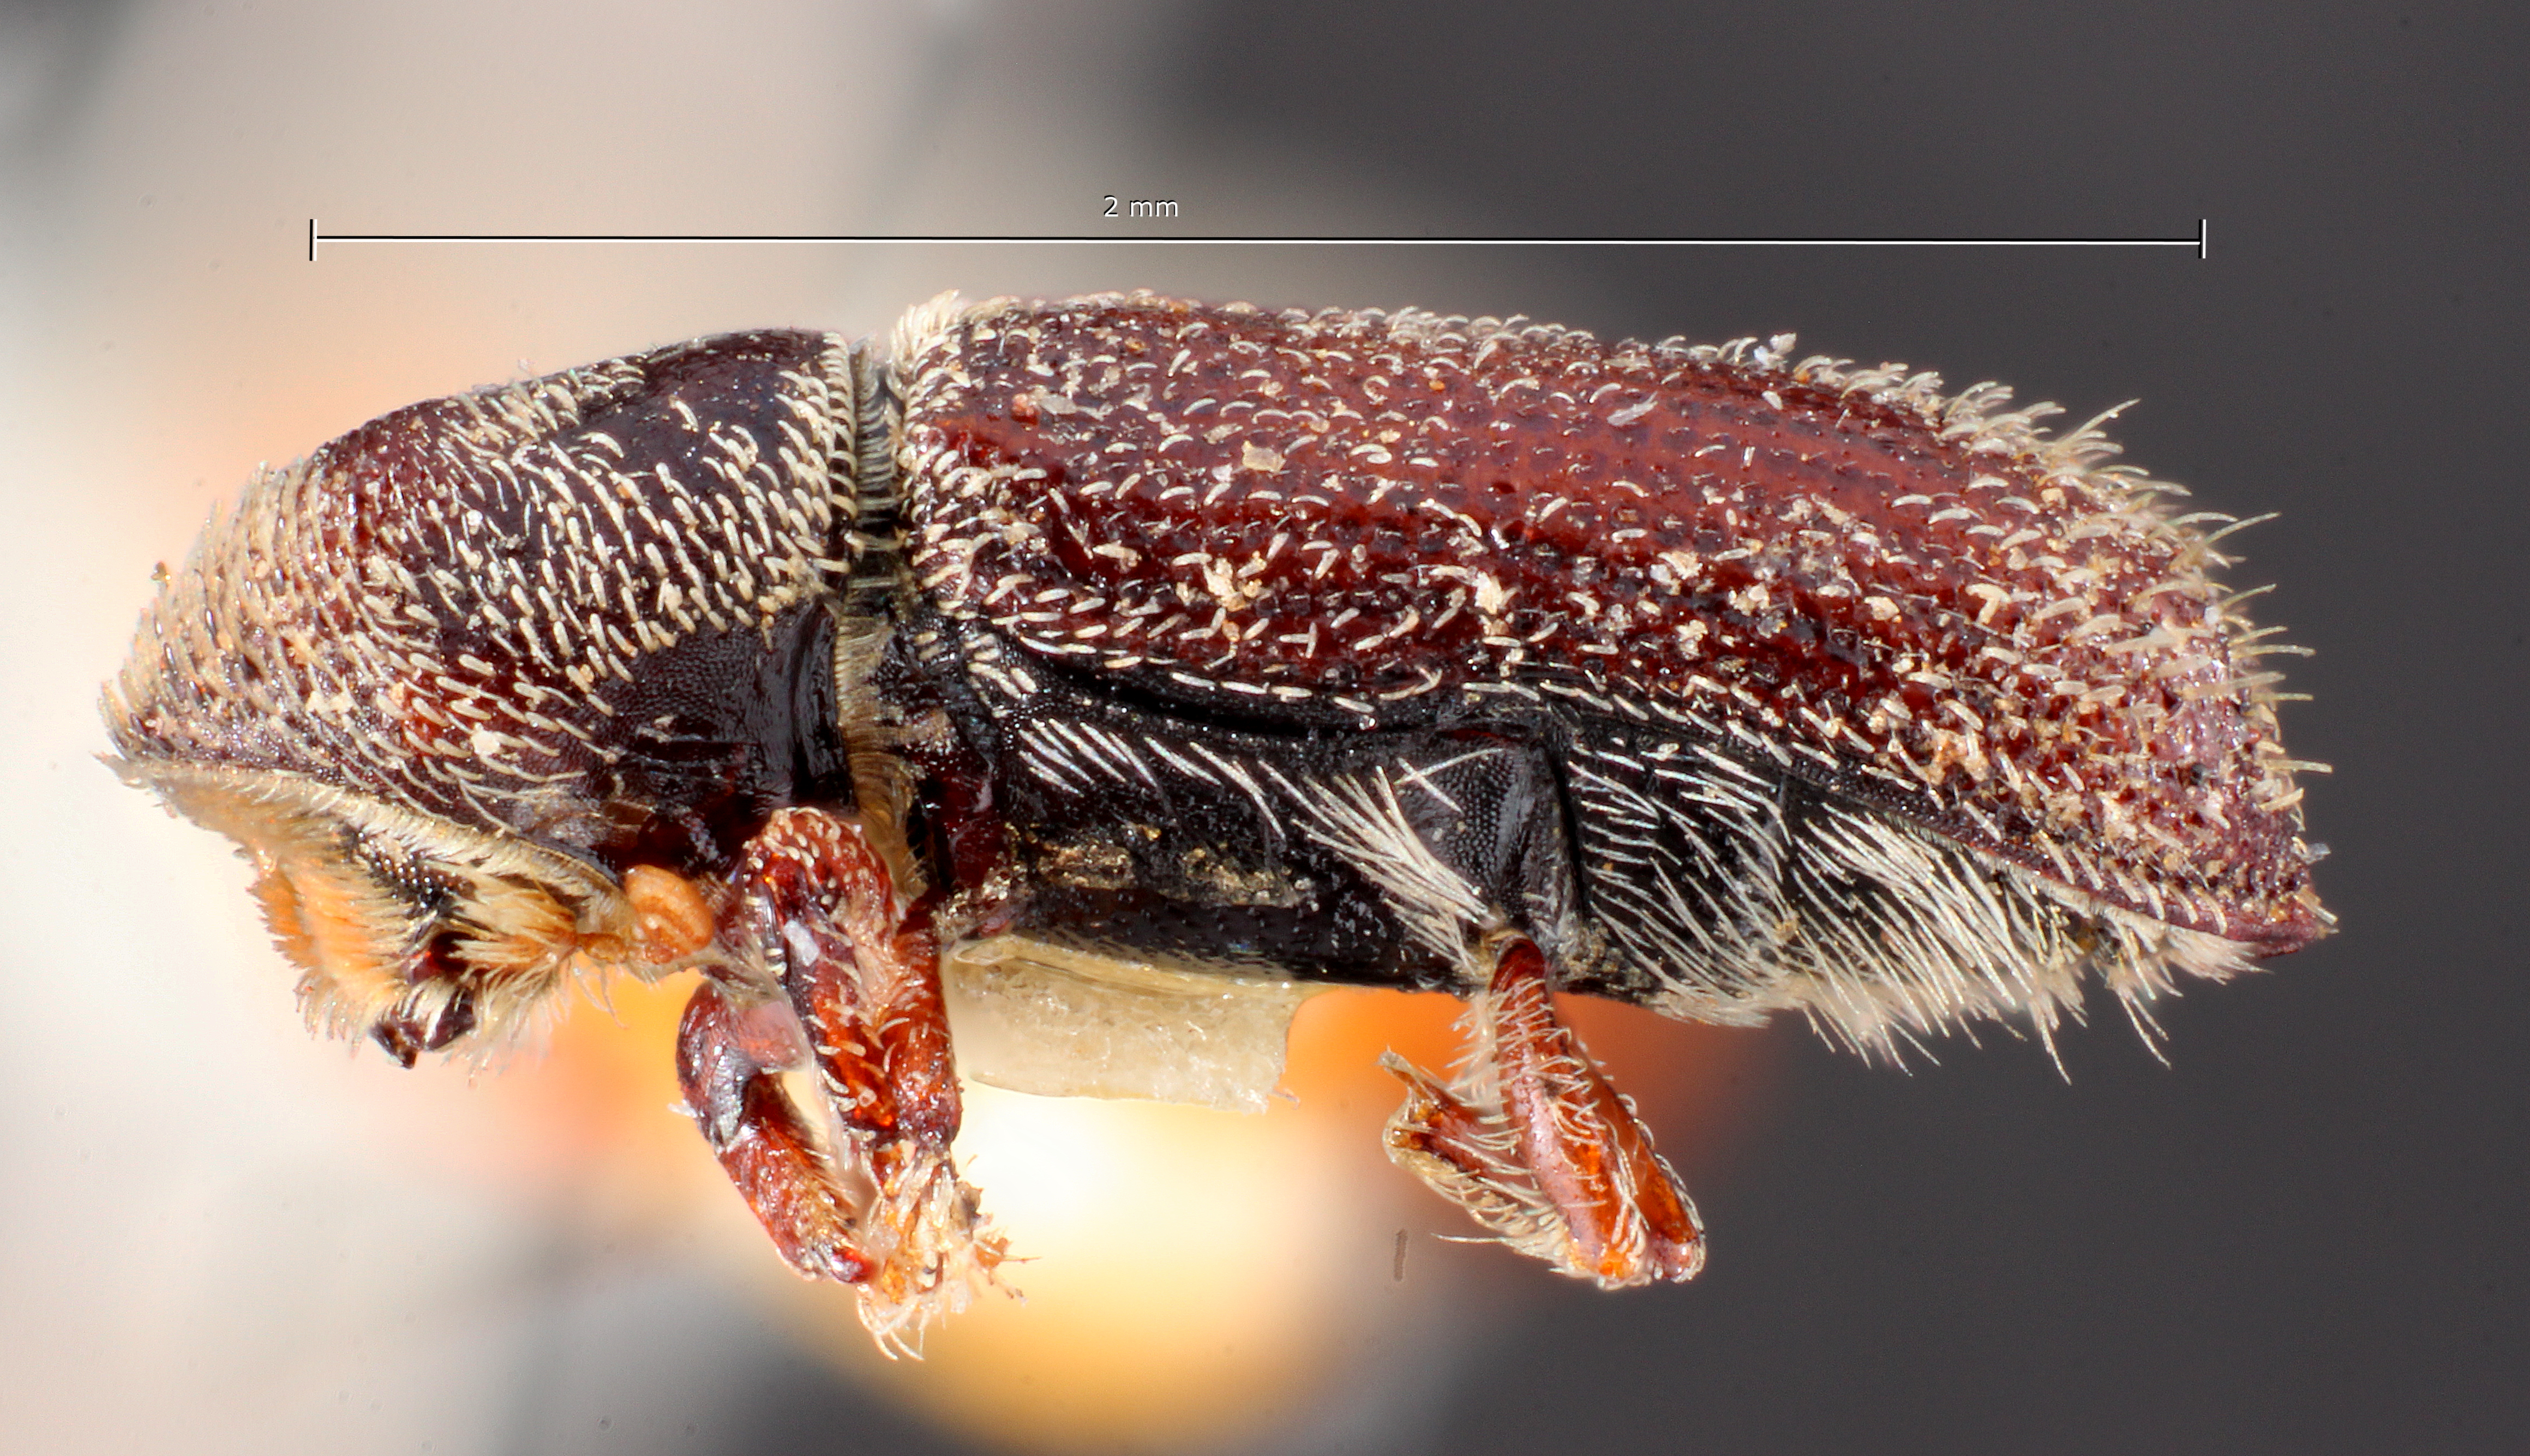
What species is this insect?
Micracis knulli
